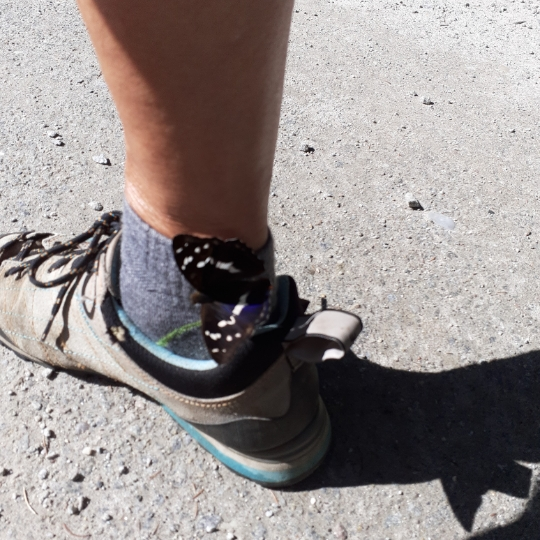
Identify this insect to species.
Apatura iris
